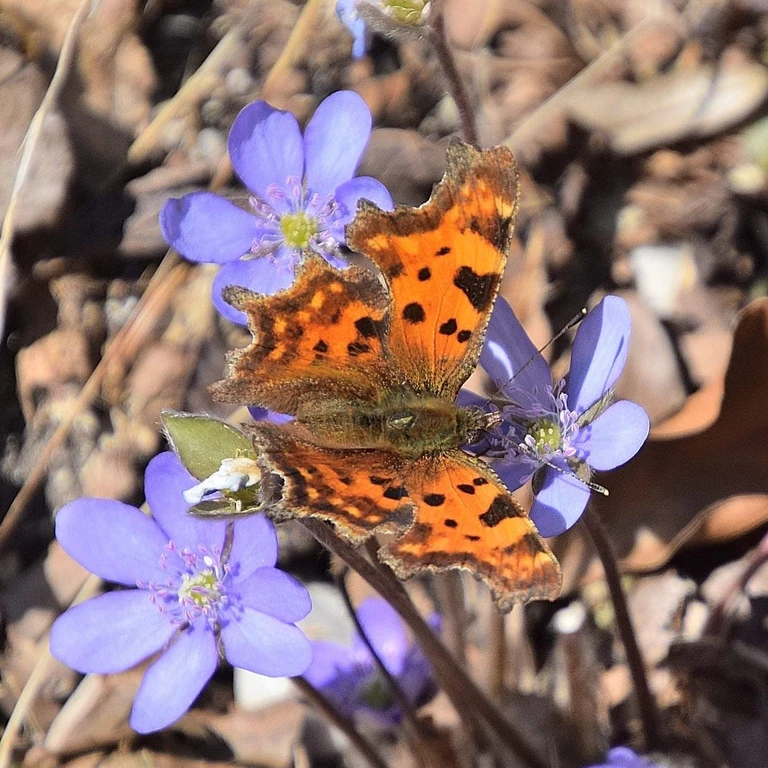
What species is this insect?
Polygonia c-album
